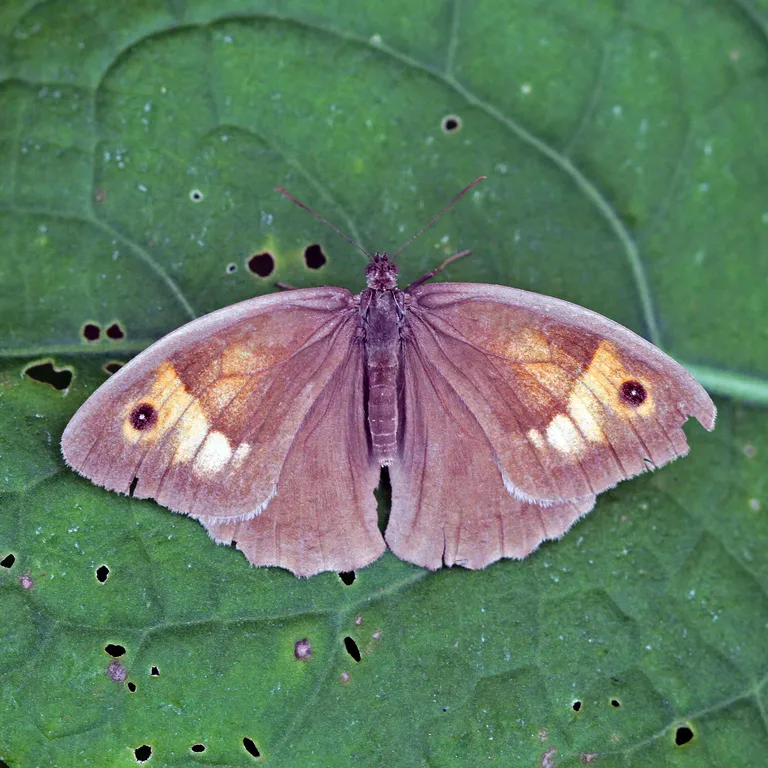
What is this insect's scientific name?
Maniola jurtina
